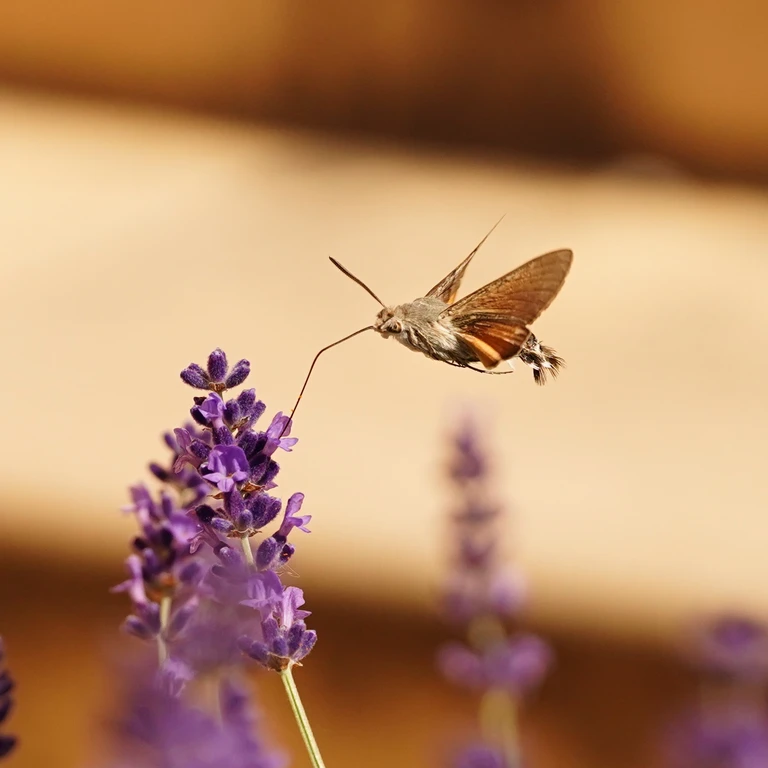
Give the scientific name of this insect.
Macroglossum stellatarum
